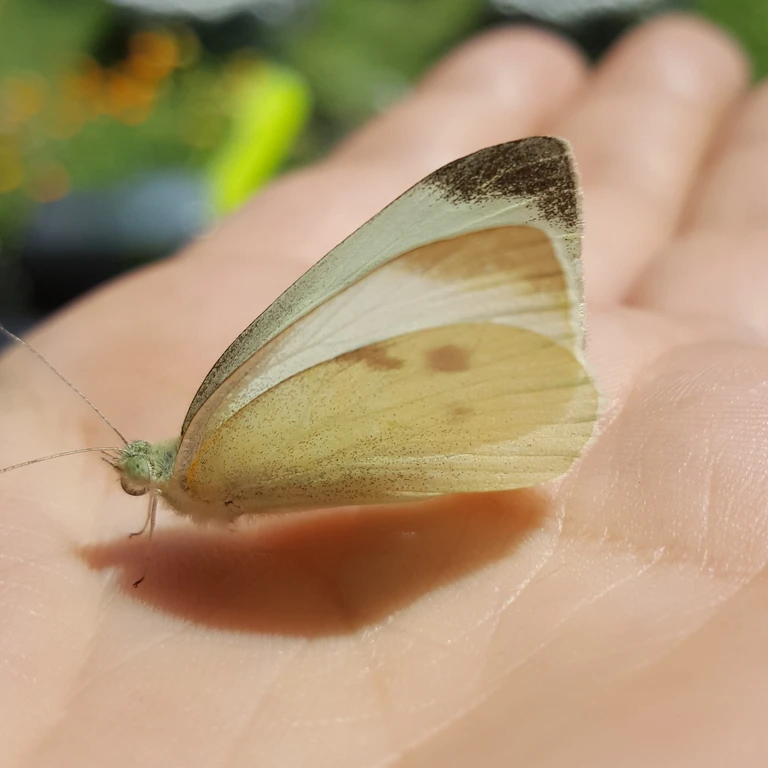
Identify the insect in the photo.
Pieris rapae
